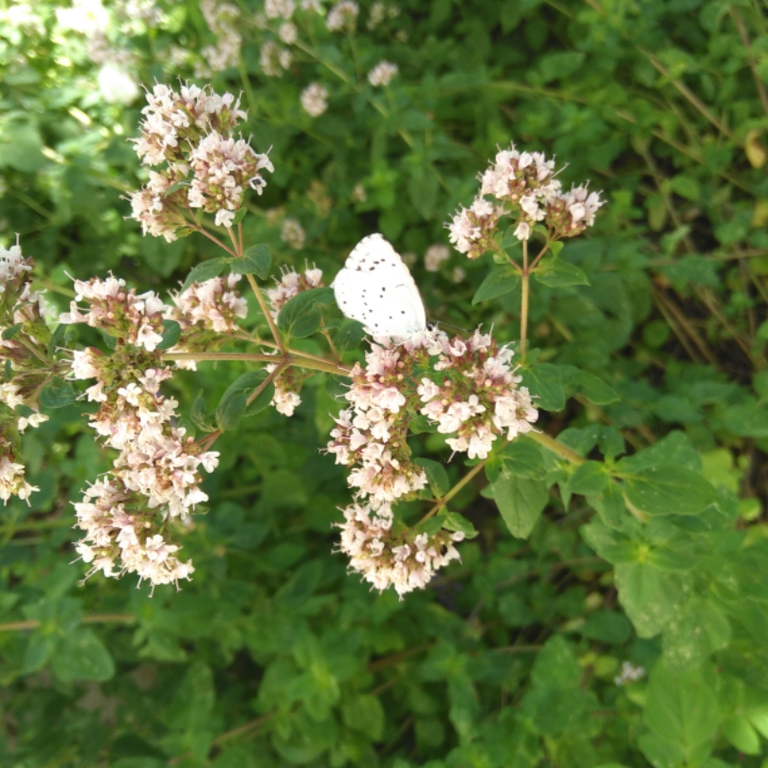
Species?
Celastrina argiolus
